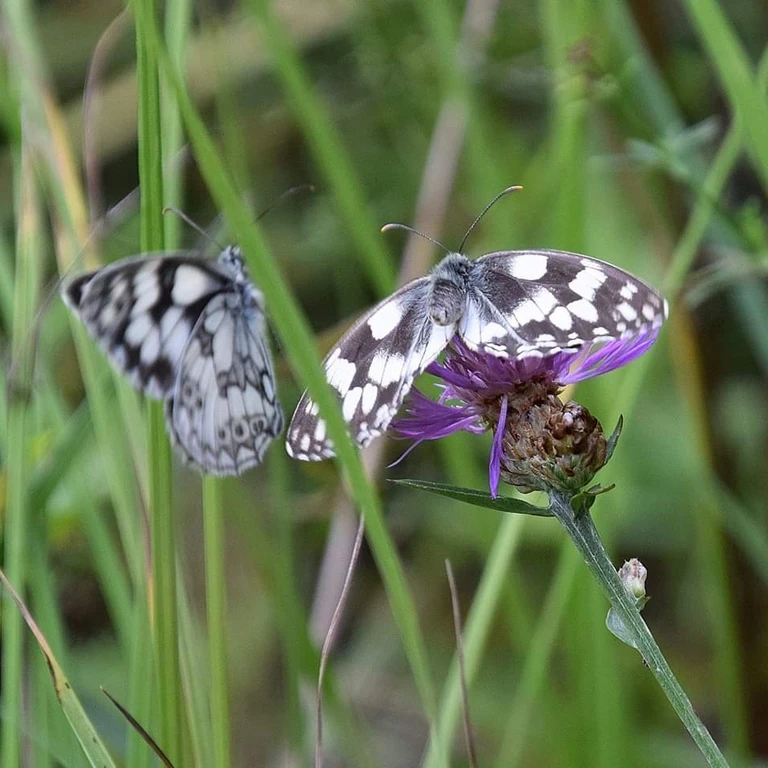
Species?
Melanargia galathea
